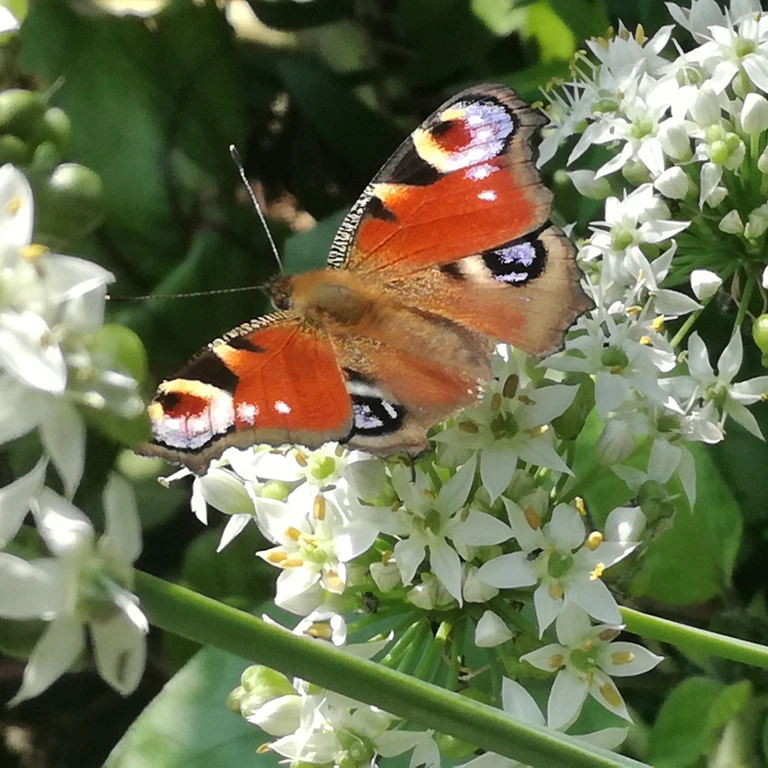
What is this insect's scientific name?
Aglais io
